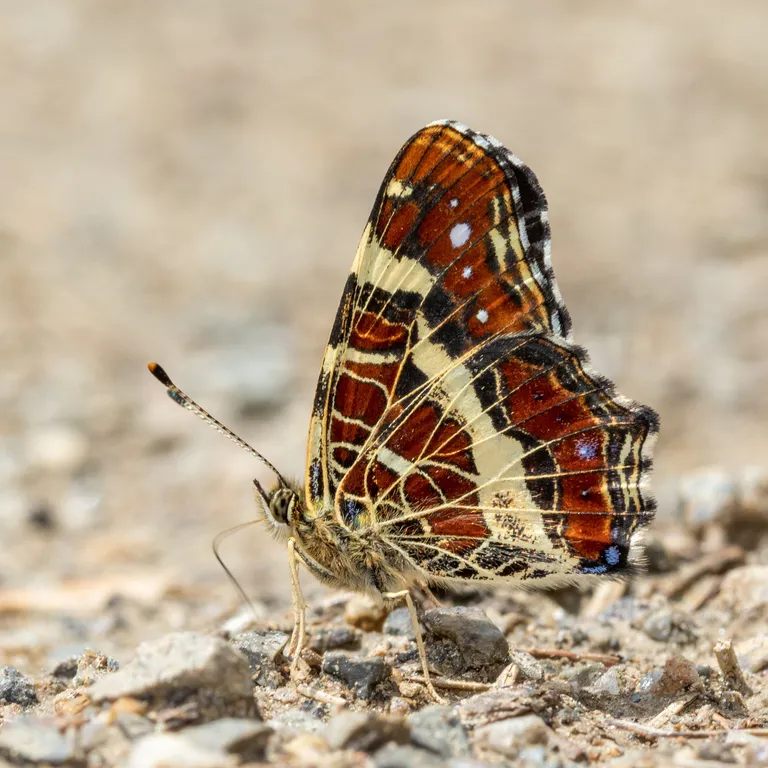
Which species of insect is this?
Araschnia levana
